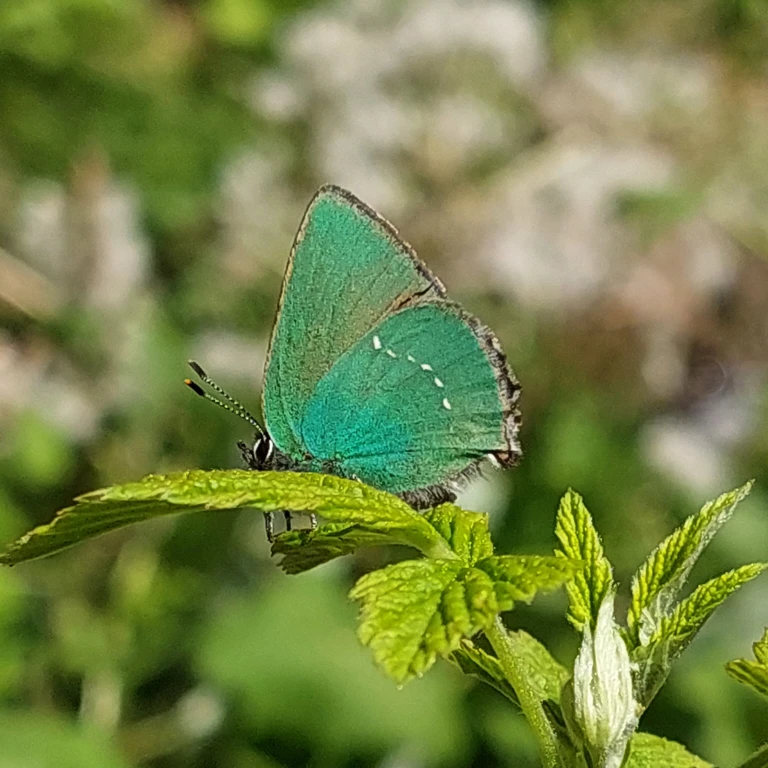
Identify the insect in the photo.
Callophrys rubi
